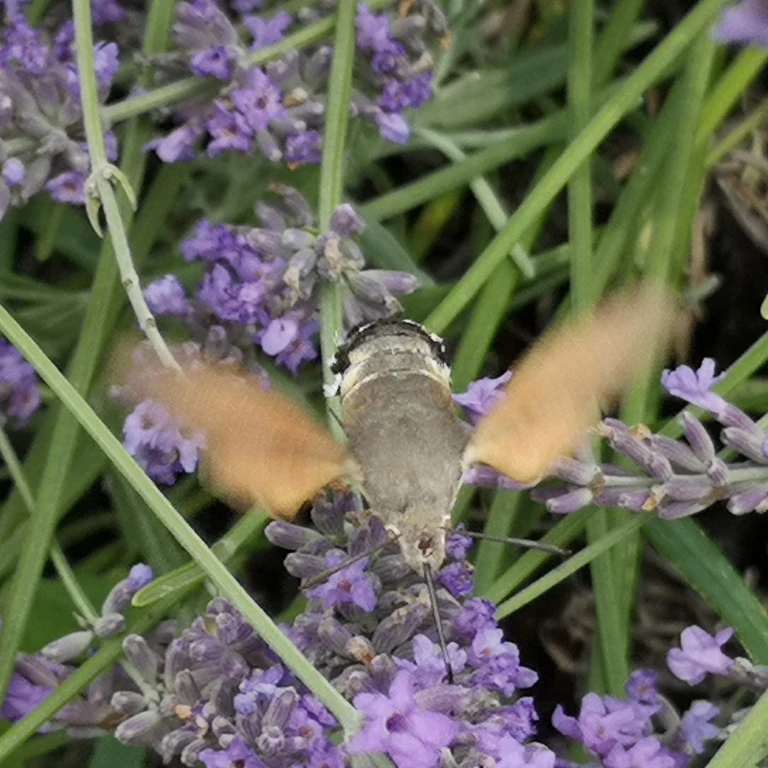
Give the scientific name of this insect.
Macroglossum stellatarum
